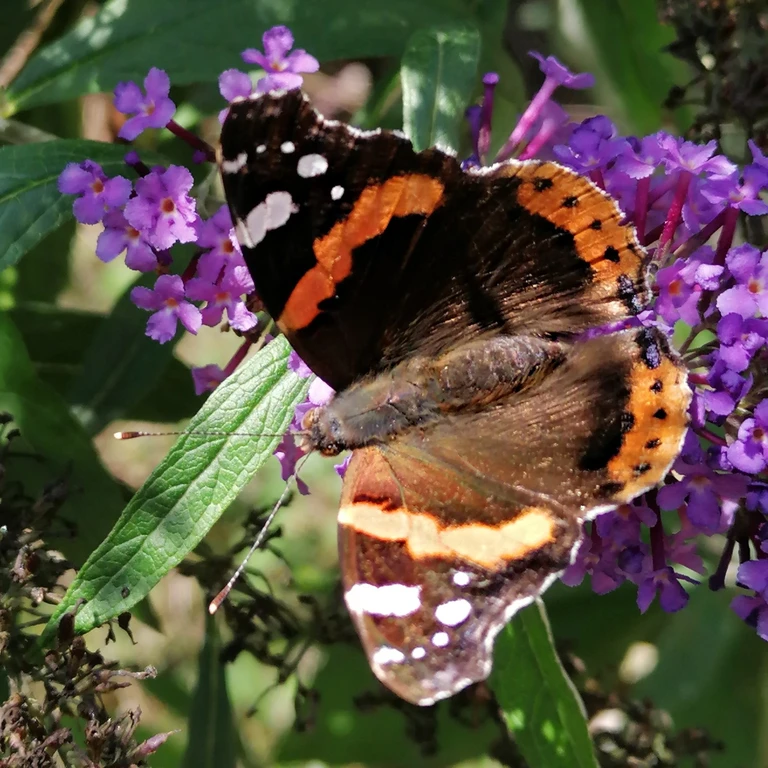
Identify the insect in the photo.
Vanessa atalanta
